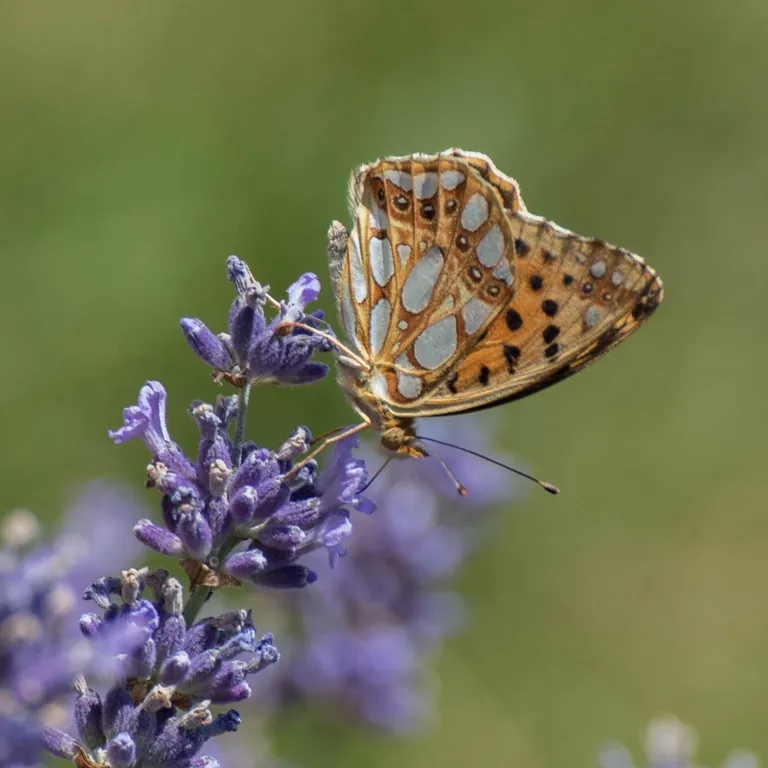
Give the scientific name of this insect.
Issoria lathonia
